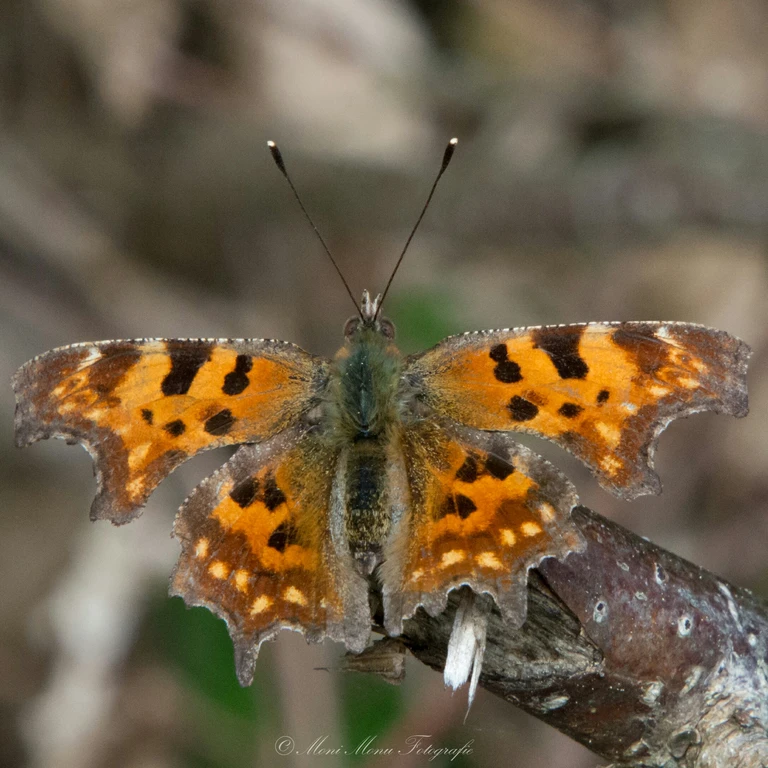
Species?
Polygonia c-album
